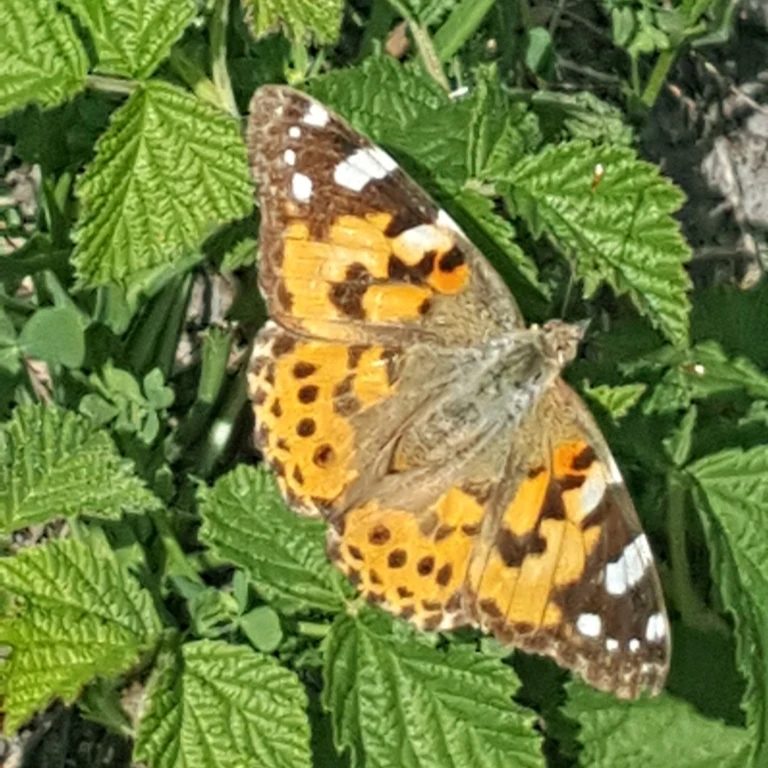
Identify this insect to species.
Vanessa cardui
